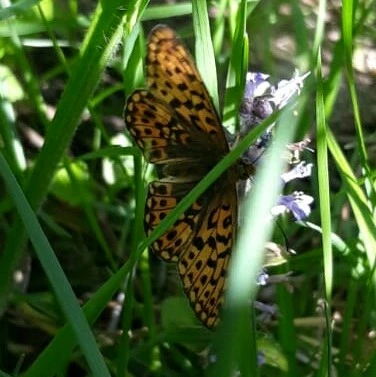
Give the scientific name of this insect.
Boloria euphrosyne (also Clossiana euphrosyne)
